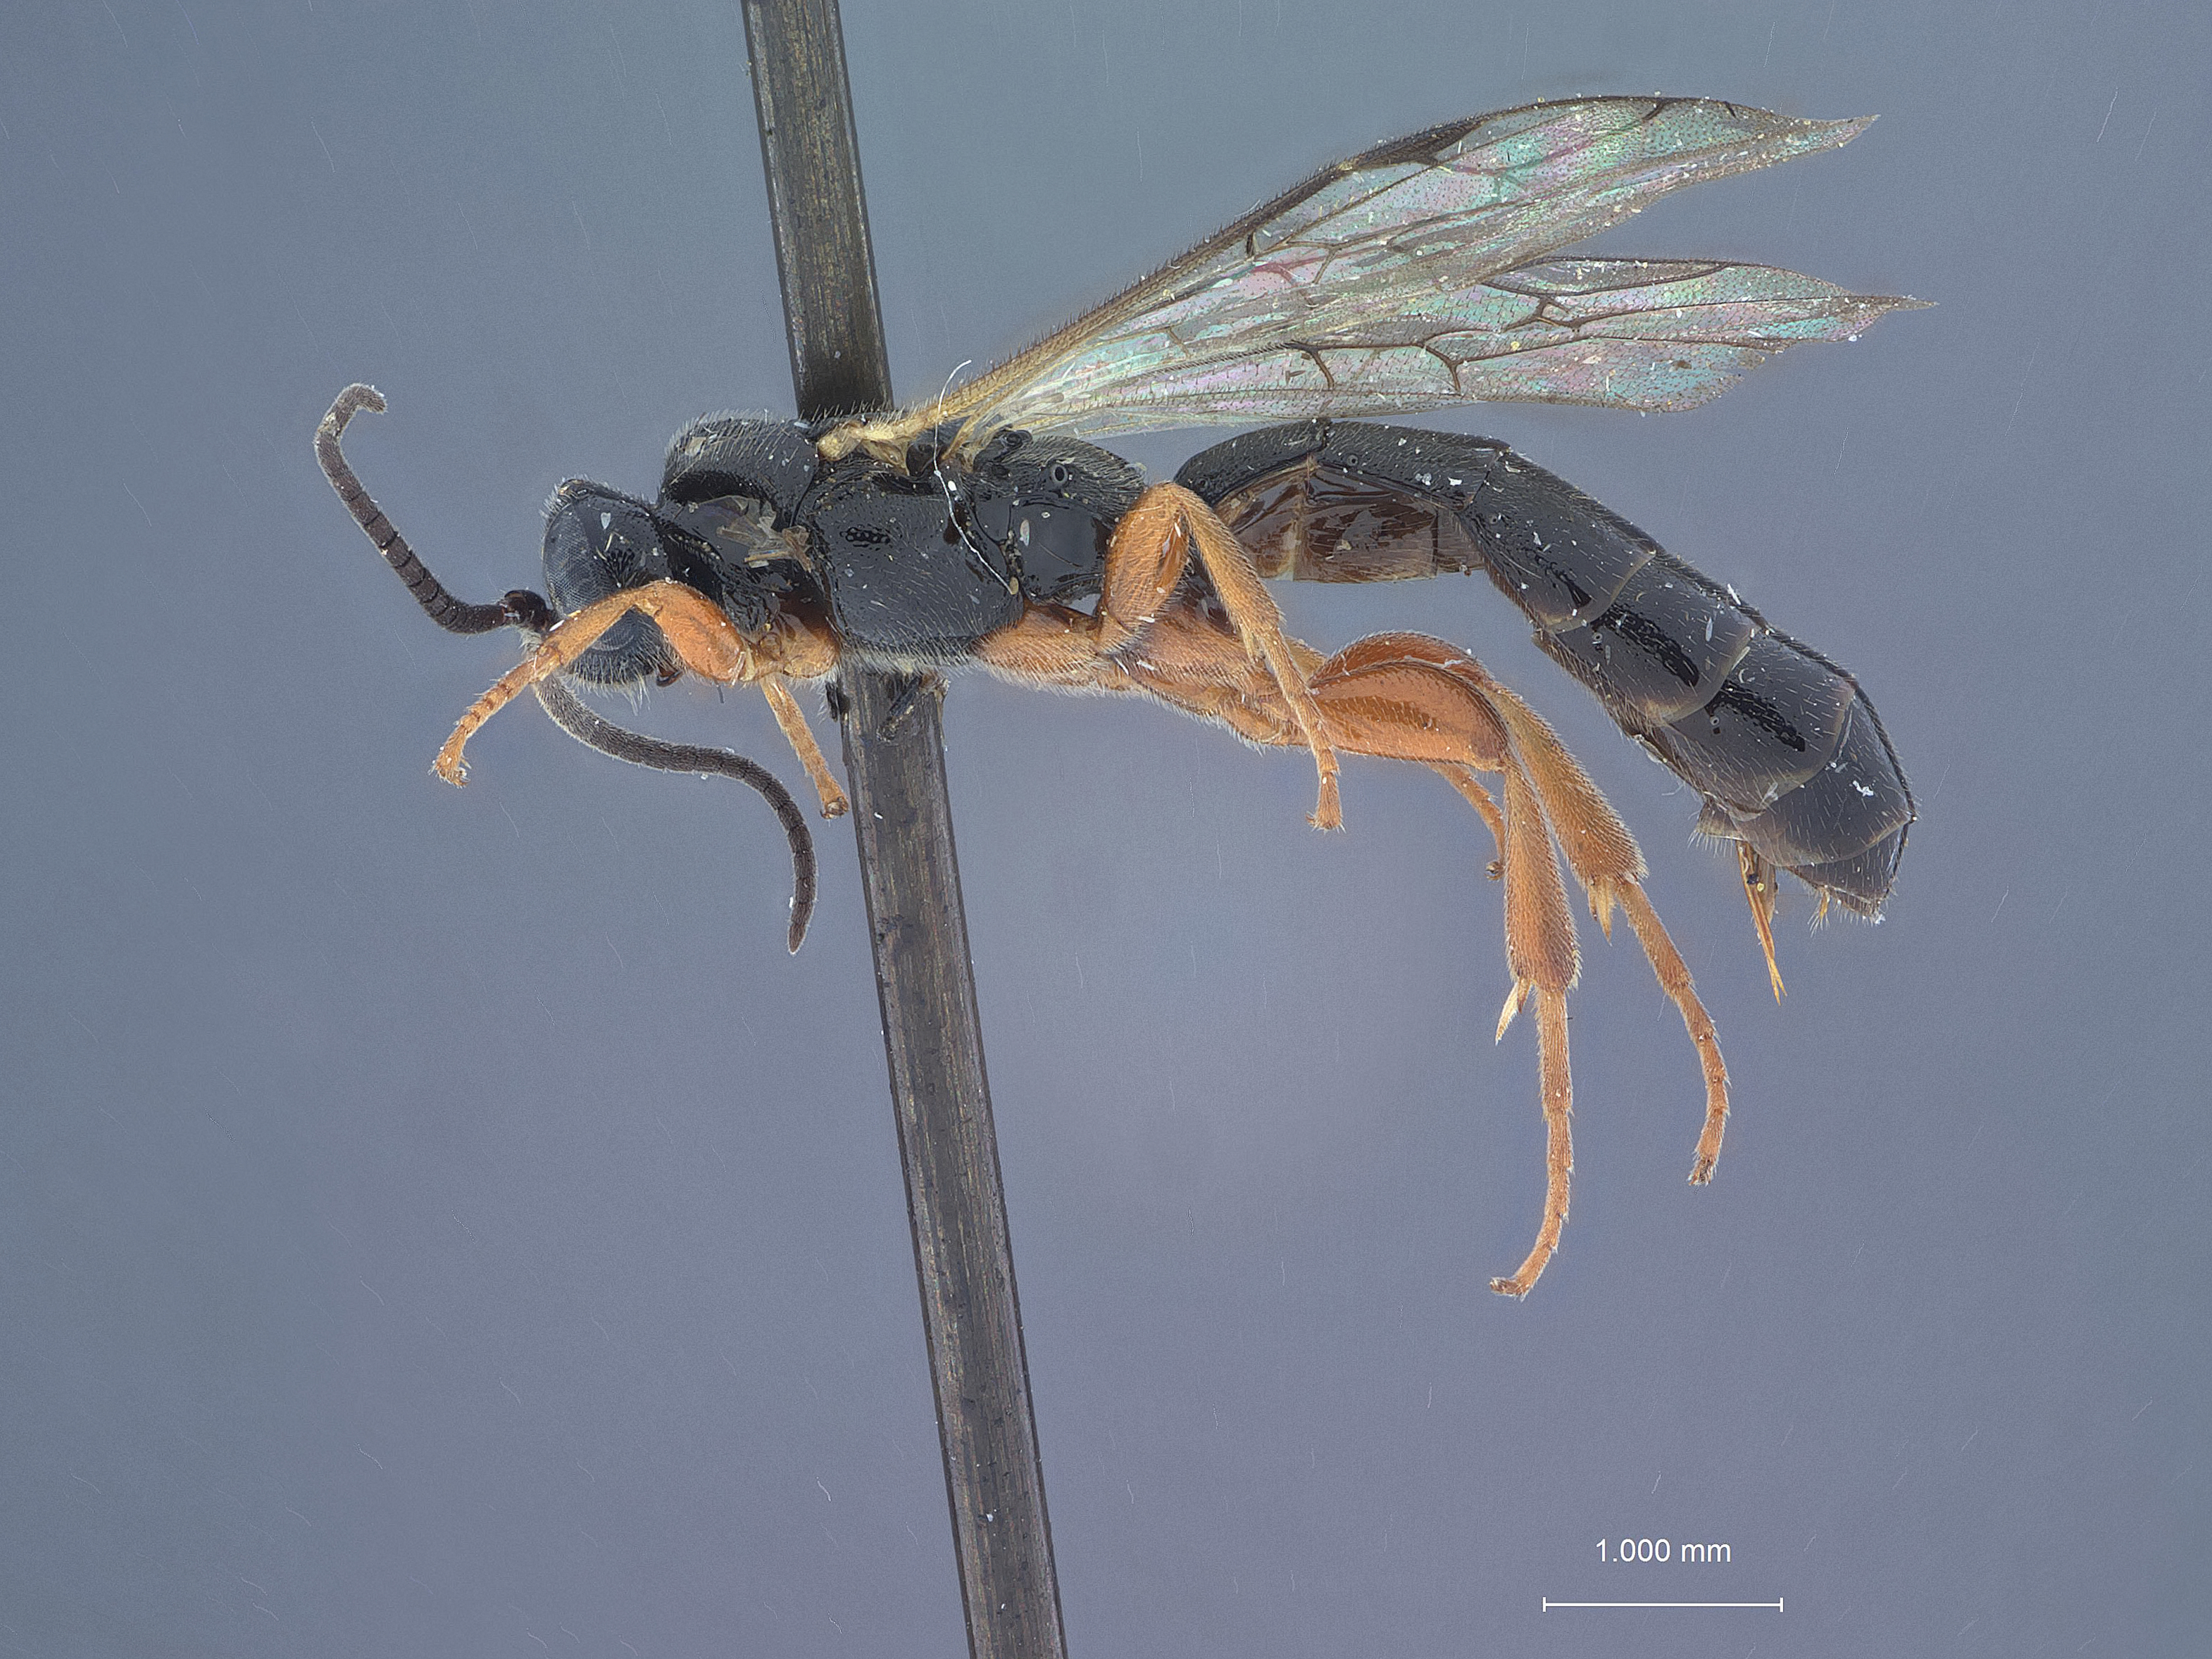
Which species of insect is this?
Carria dreisbachi
